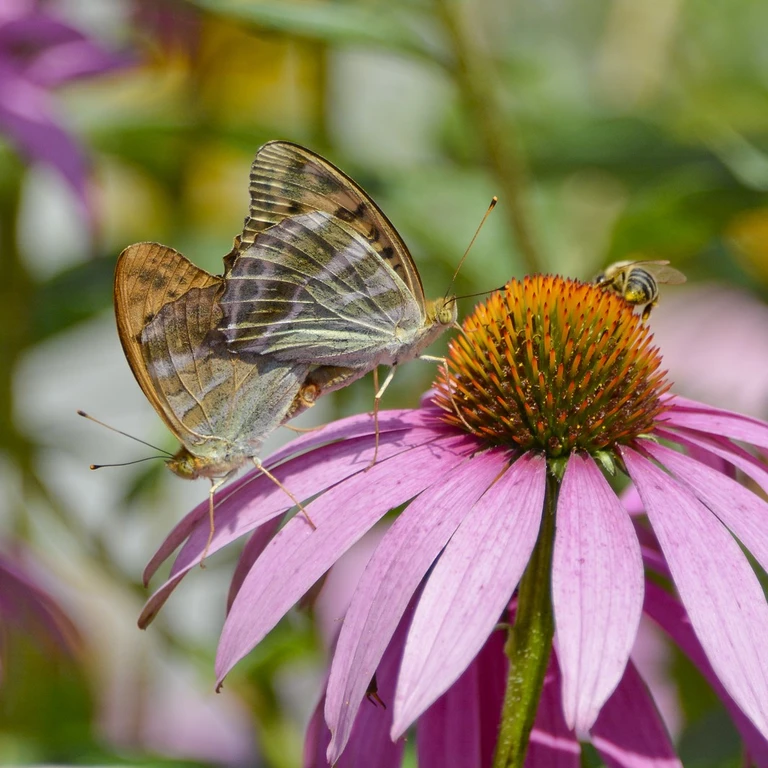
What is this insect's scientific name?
Argynnis paphia
